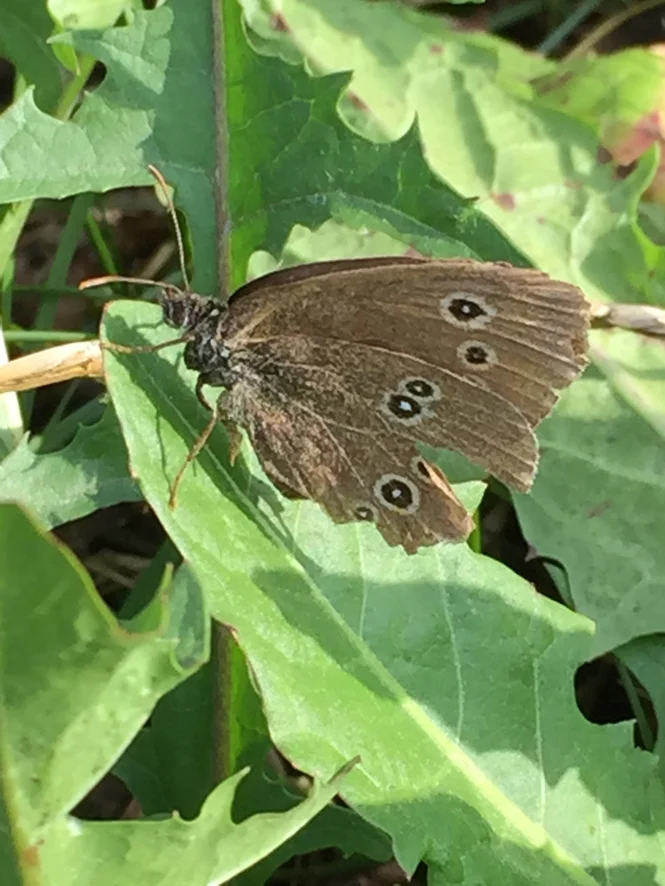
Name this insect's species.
Aphantopus hyperantus
